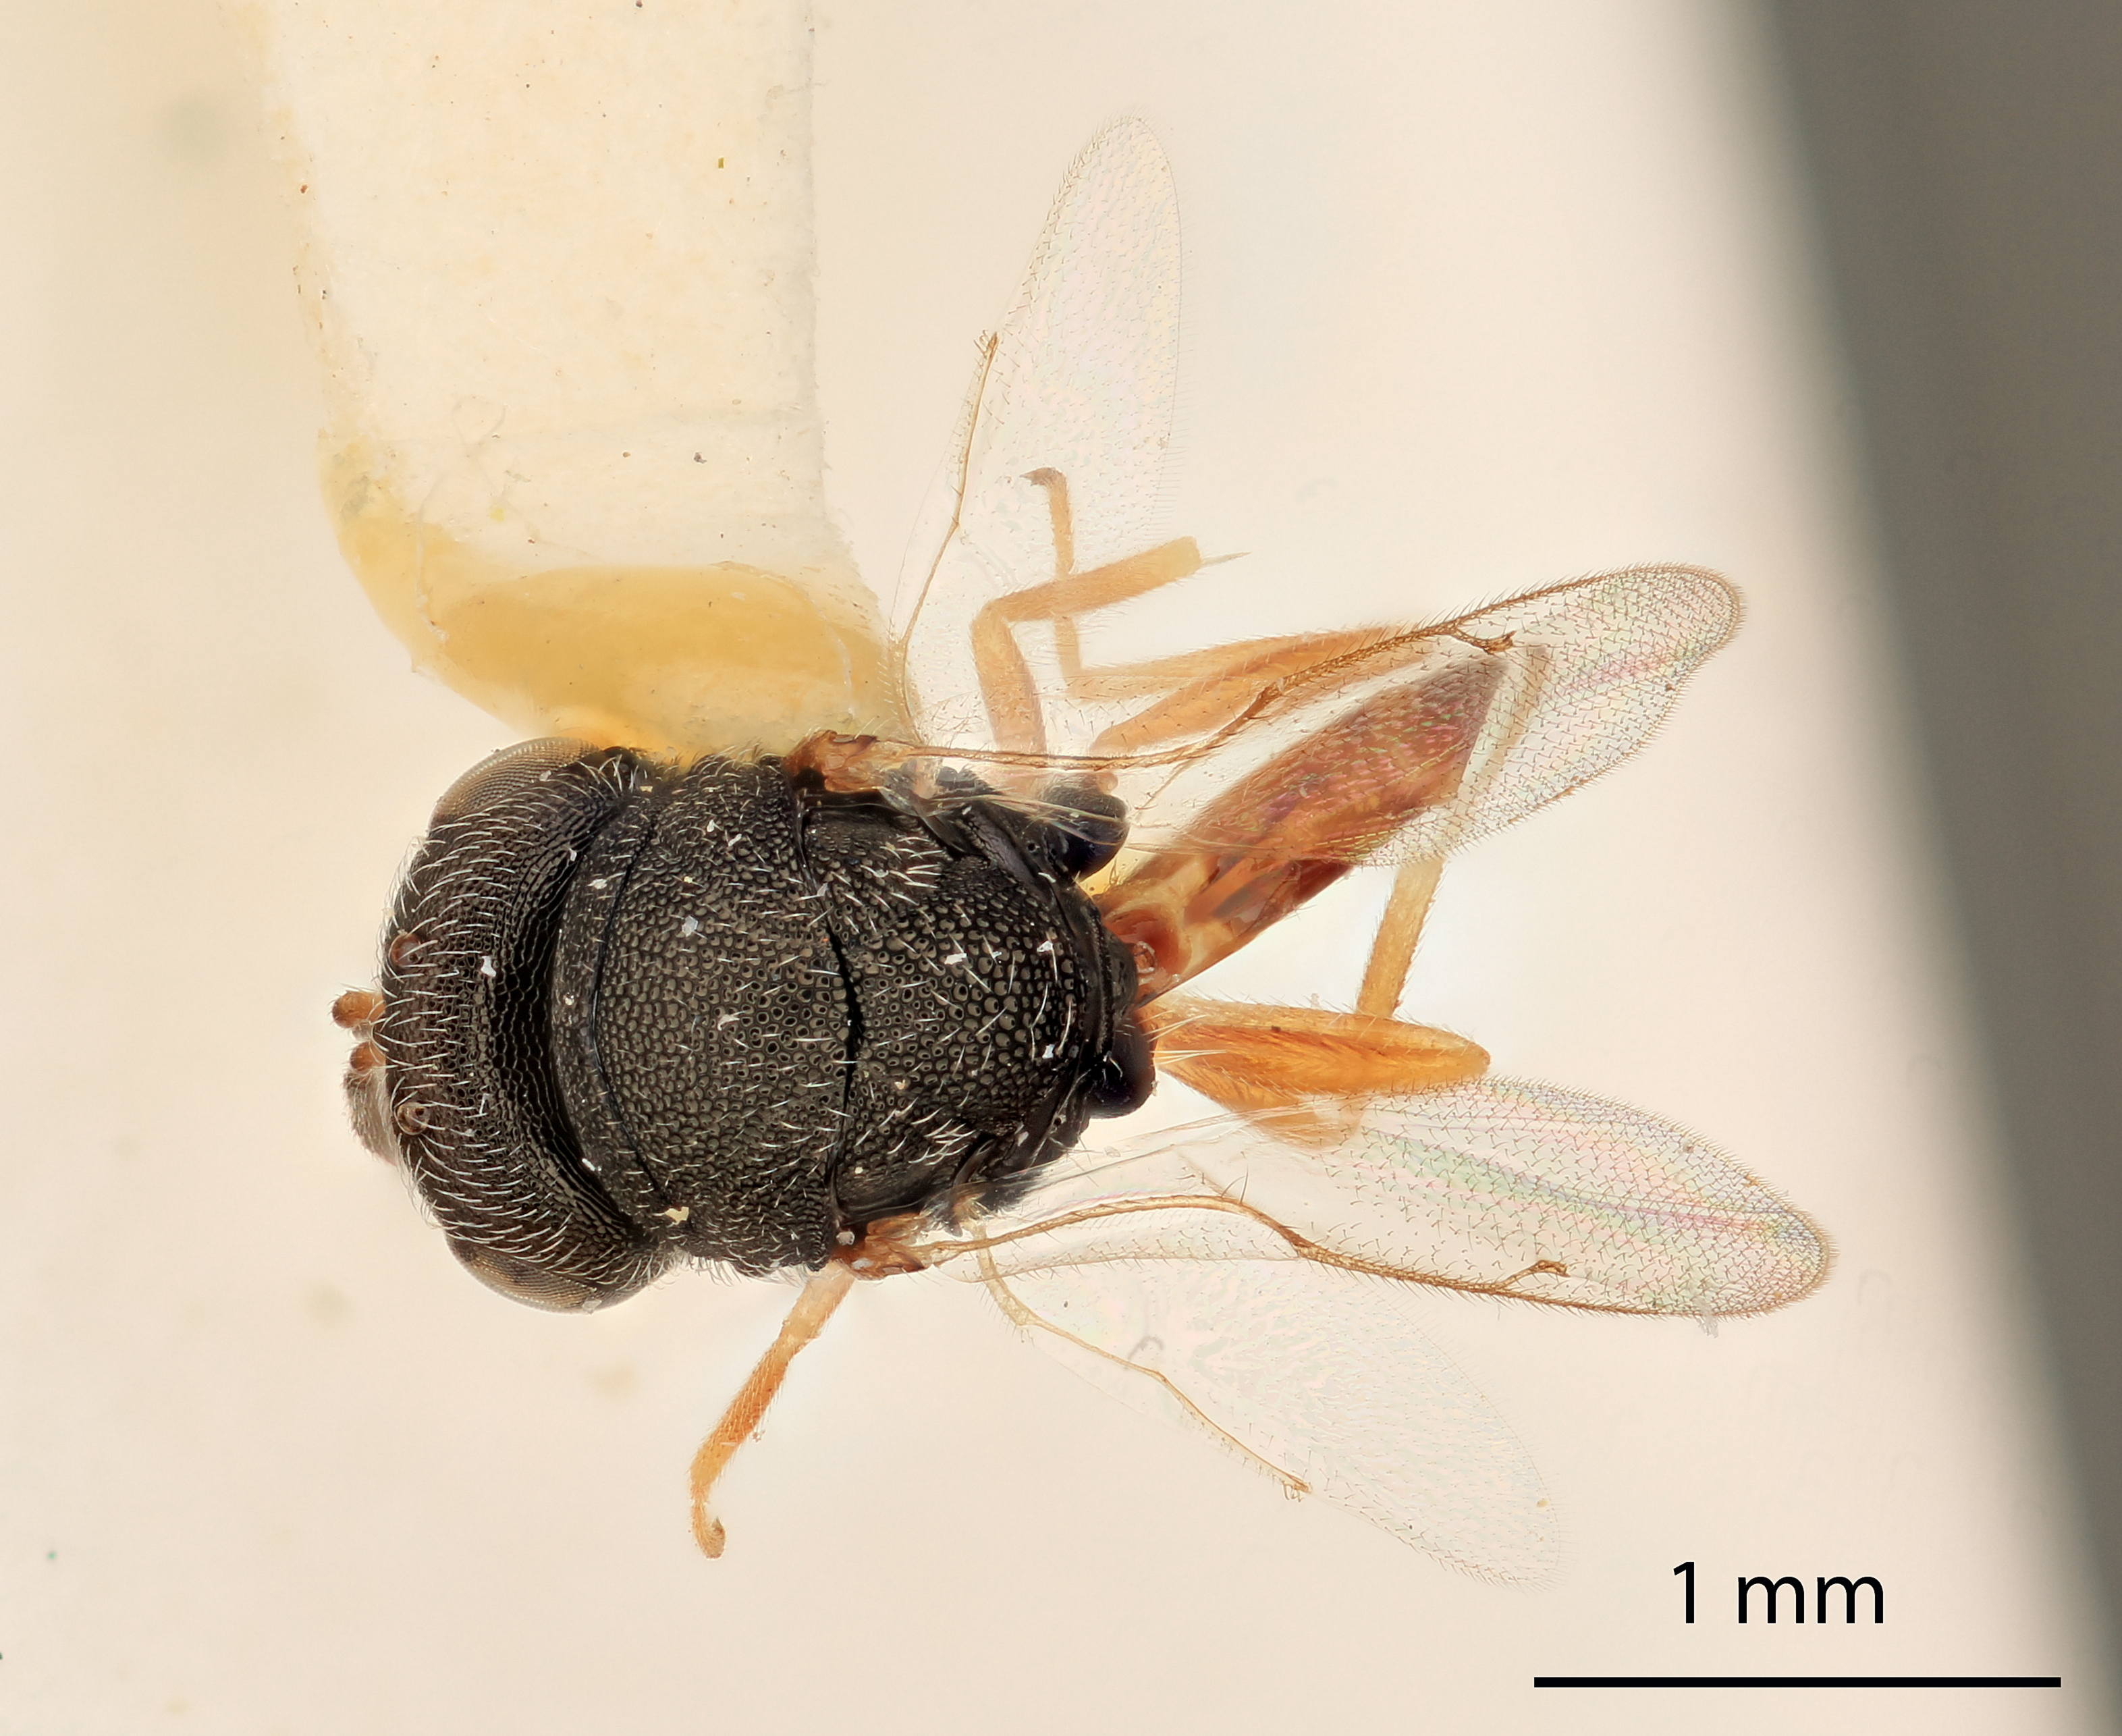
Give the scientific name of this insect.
Halticopteroides exemae
